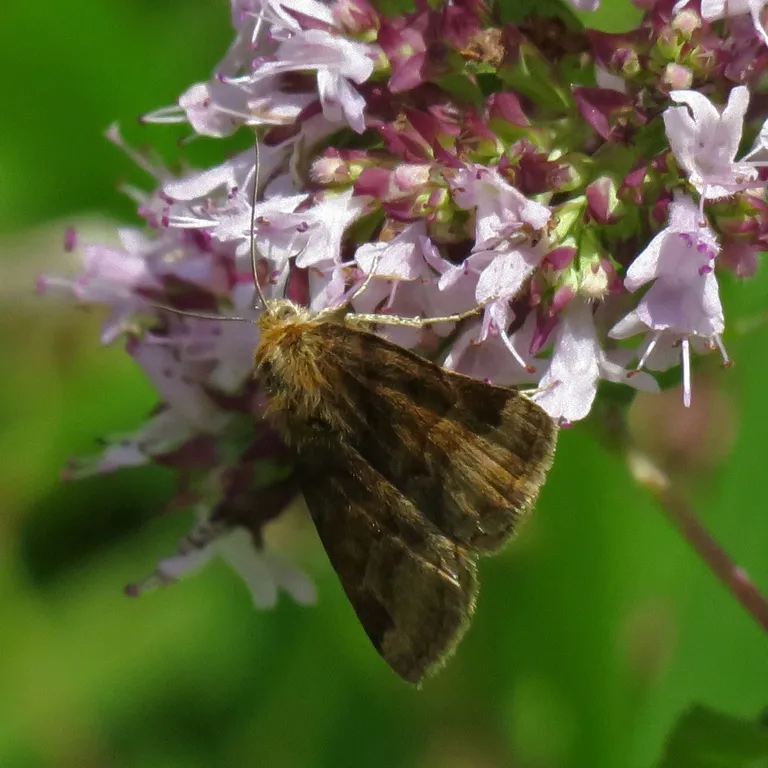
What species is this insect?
Euclidia glyphica
